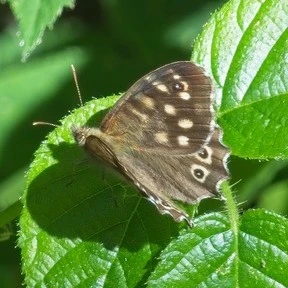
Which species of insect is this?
Pararge aegeria
